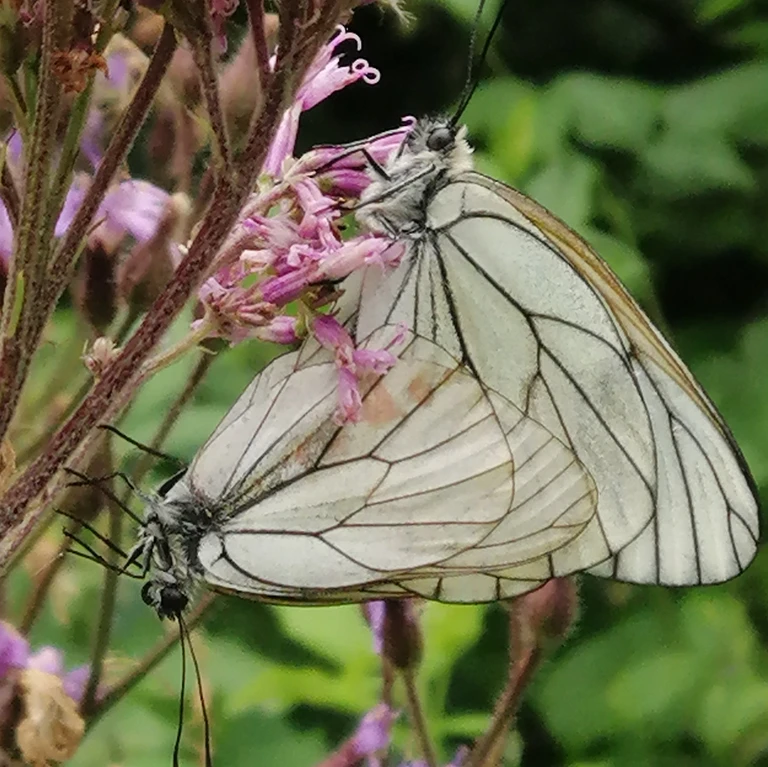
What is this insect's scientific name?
Aporia crataegi
